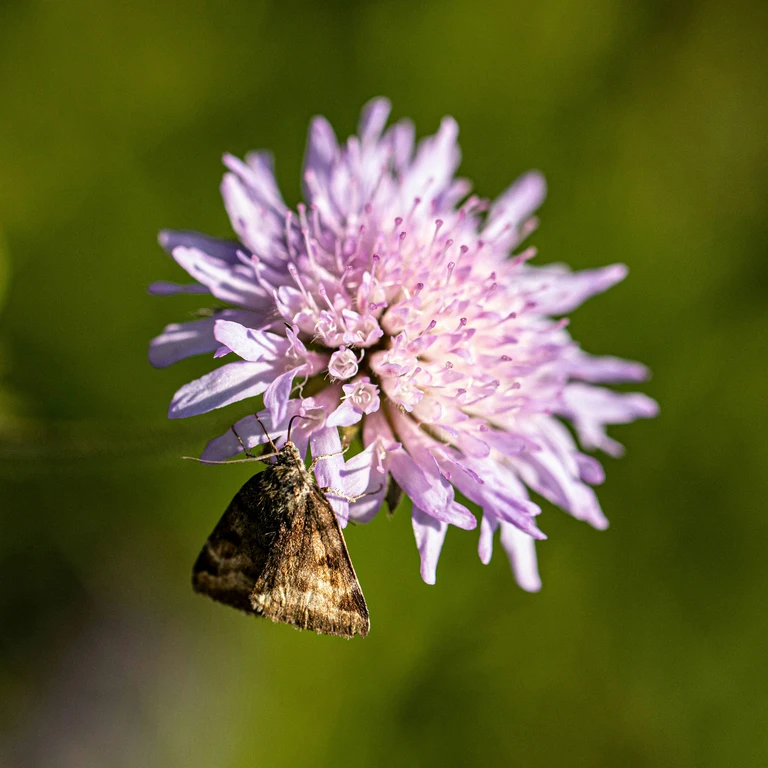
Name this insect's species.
Euclidia glyphica
